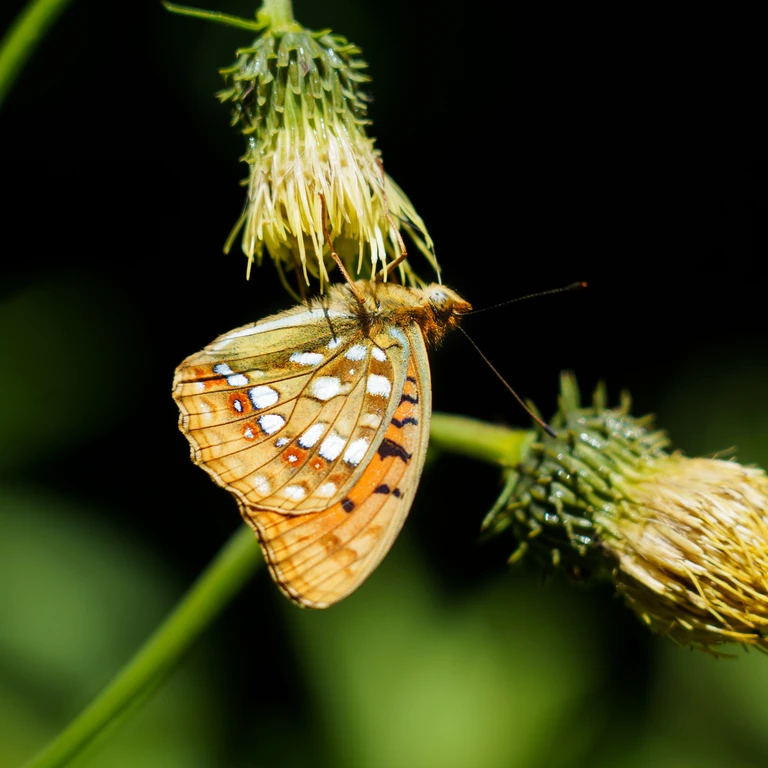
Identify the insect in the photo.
Fabriciana adippe
